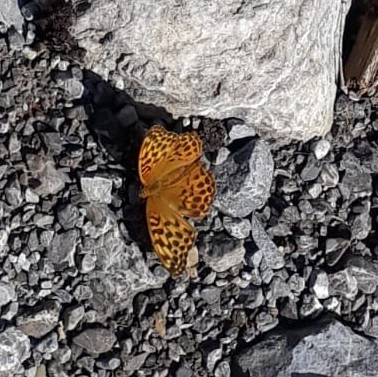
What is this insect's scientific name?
Argynnis paphia
